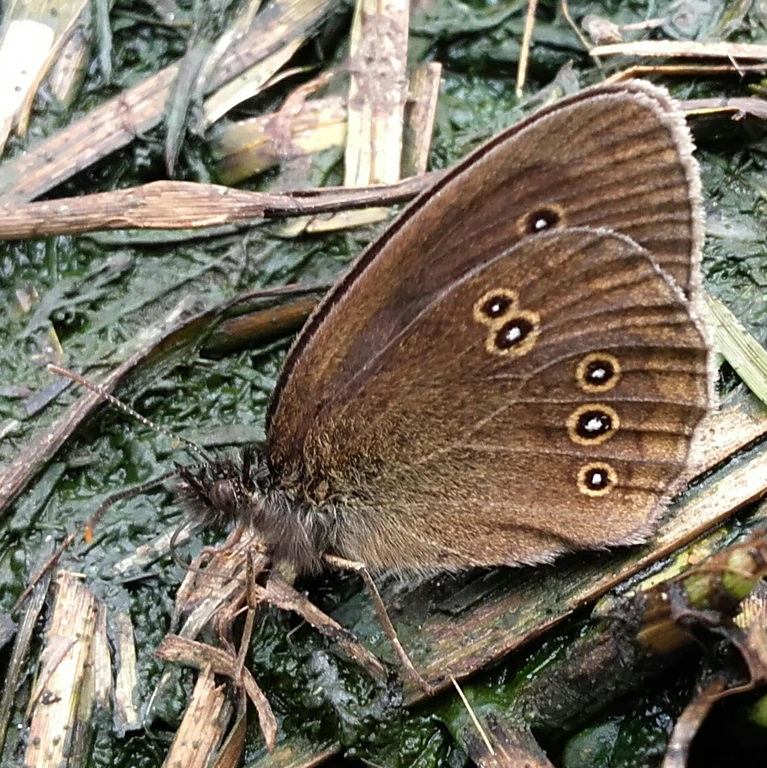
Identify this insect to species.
Aphantopus hyperantus
